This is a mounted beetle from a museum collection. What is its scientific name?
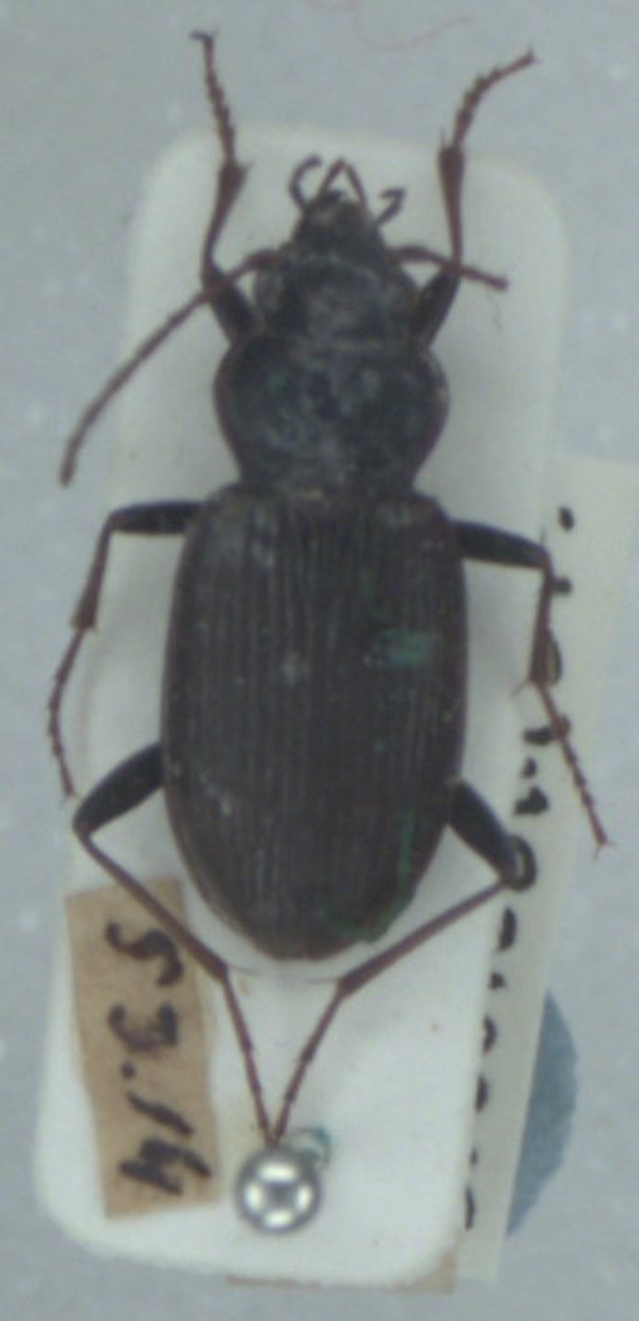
Nebria salina
